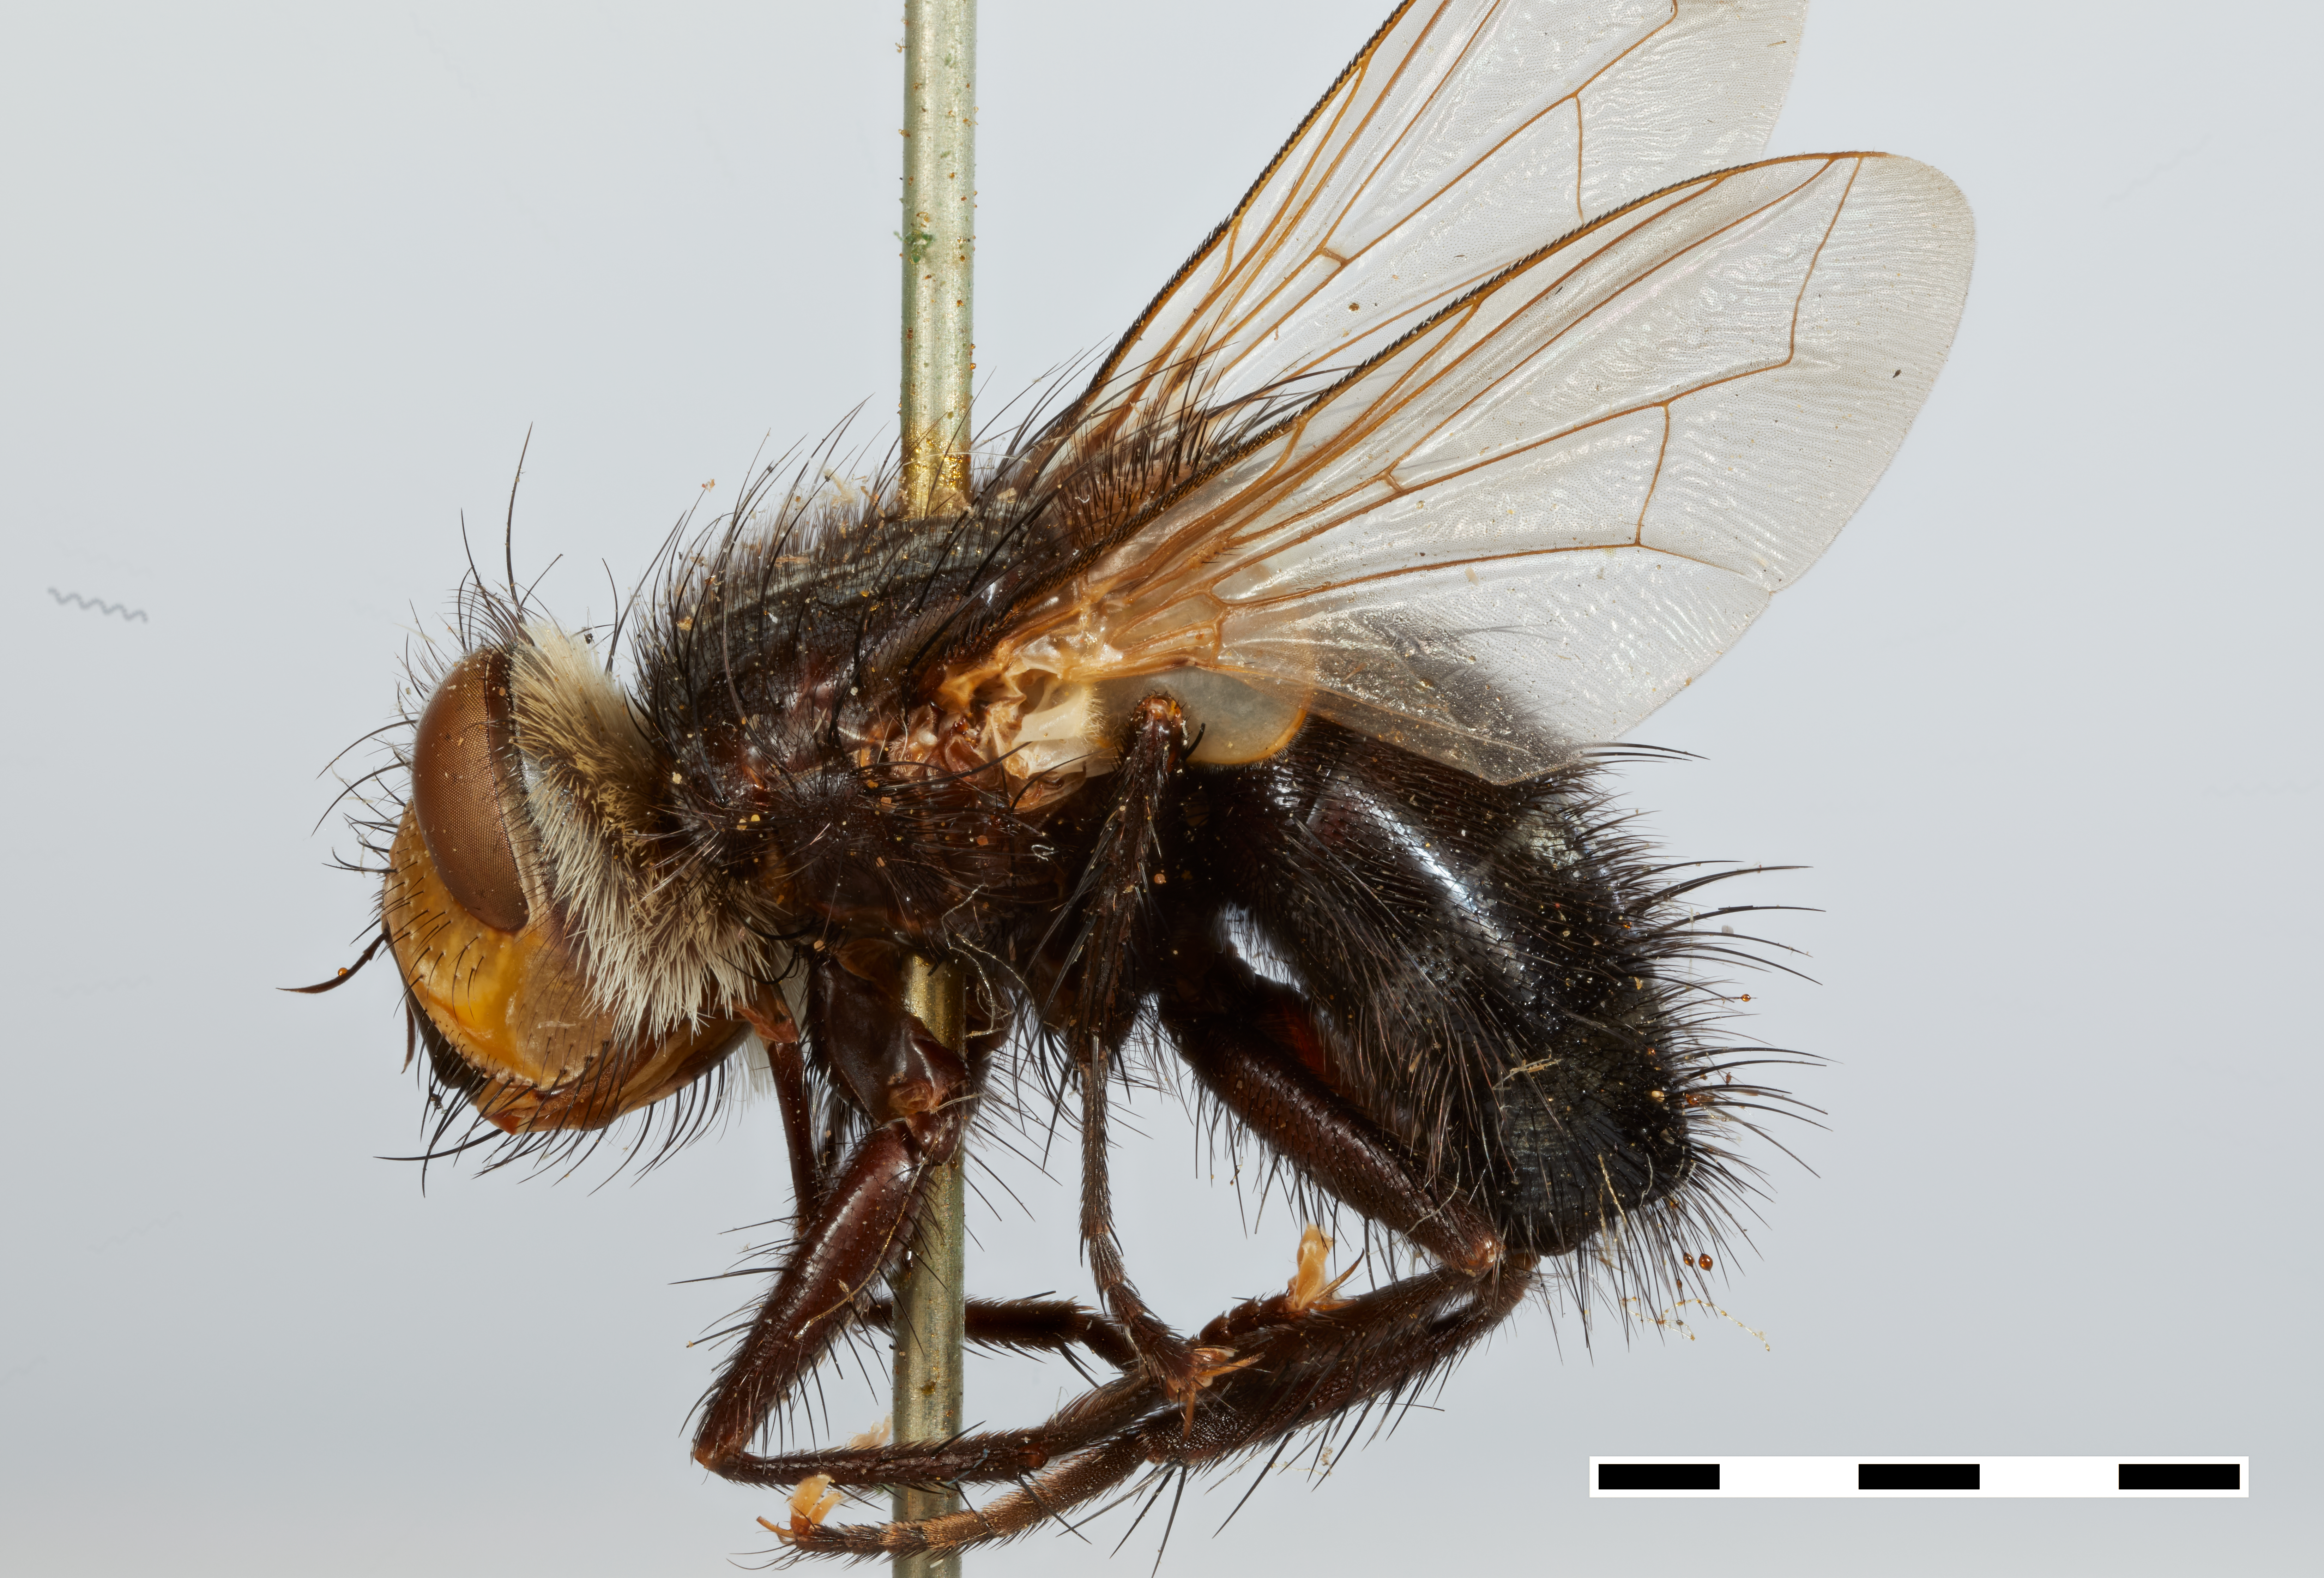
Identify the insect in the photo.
Goniocnephalia melanica
